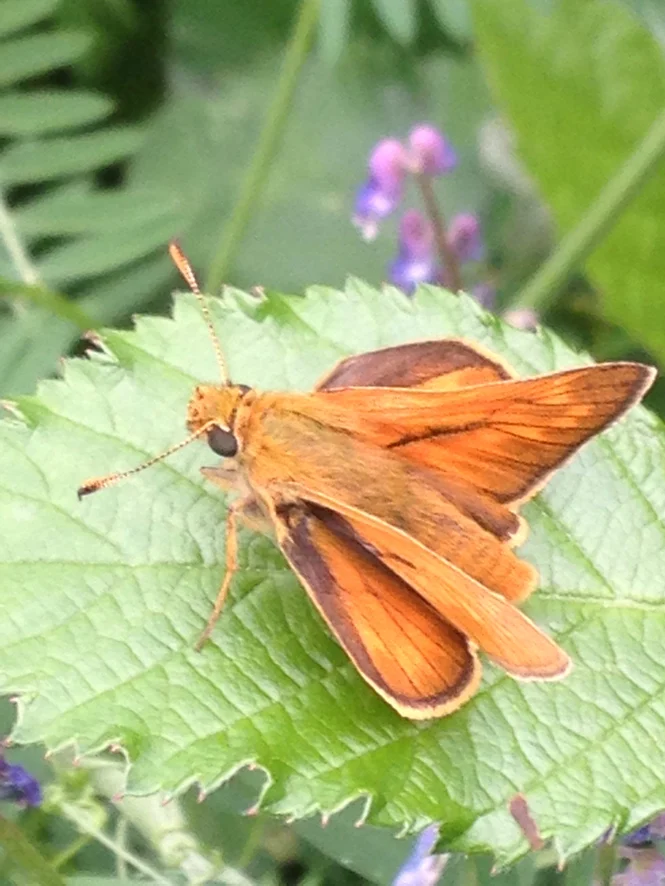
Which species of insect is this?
Ochlodes sylvanus (also Ochlodes venata)
